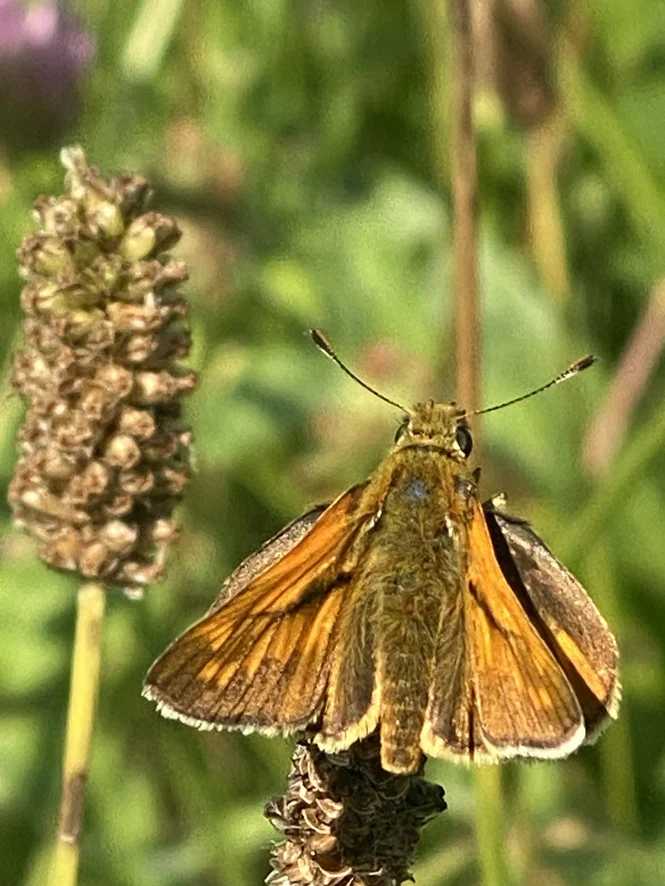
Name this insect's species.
Ochlodes sylvanus (also Ochlodes venata)
